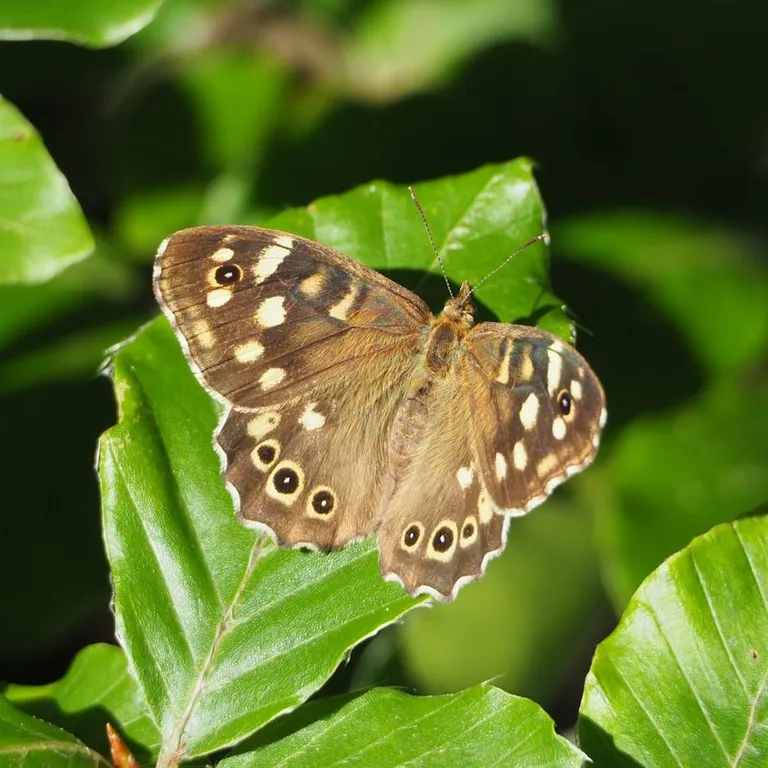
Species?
Pararge aegeria
